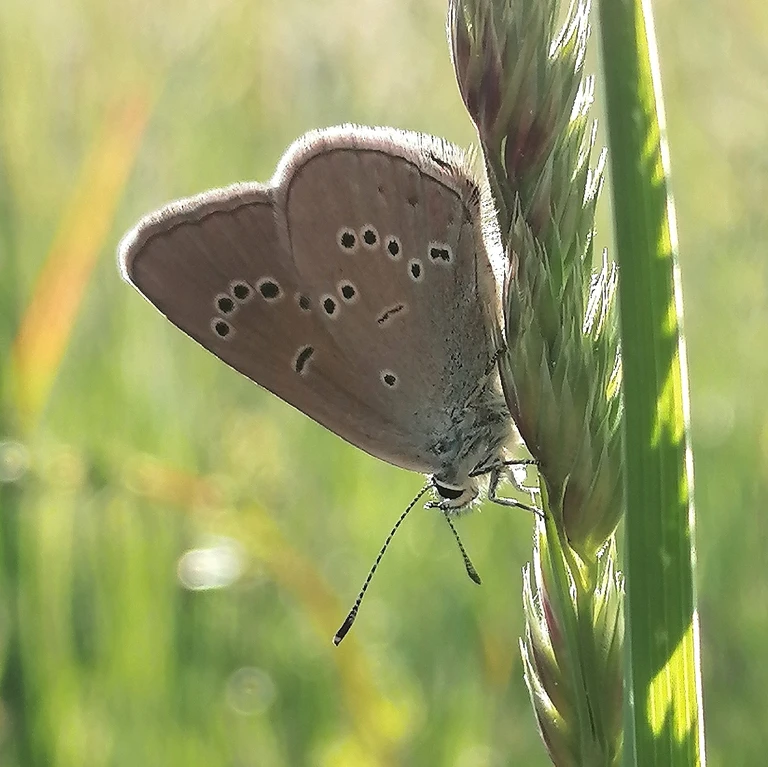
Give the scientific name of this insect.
Cyaniris semiargus
